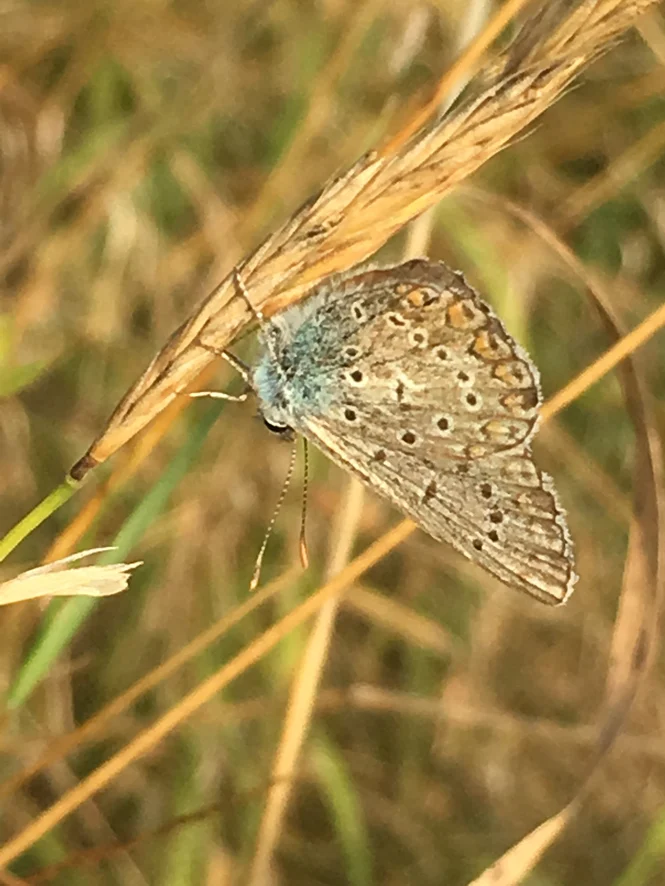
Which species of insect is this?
Polyommatus icarus
